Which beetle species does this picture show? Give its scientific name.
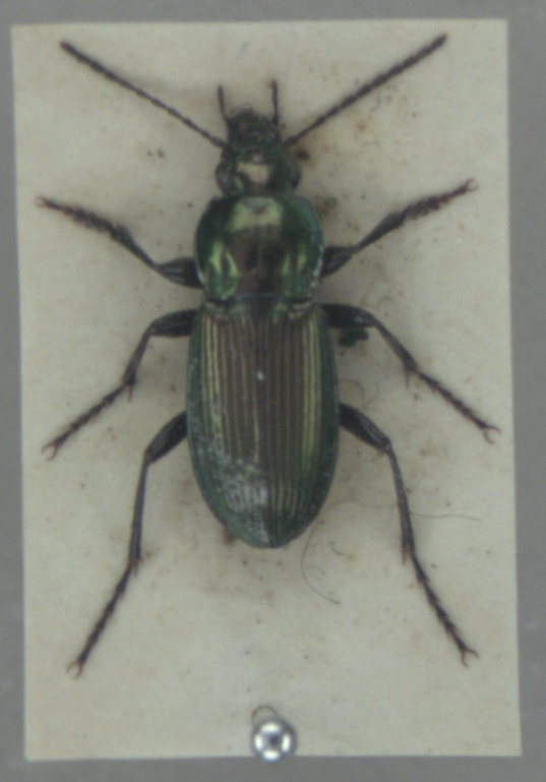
Poecilus lepidus
